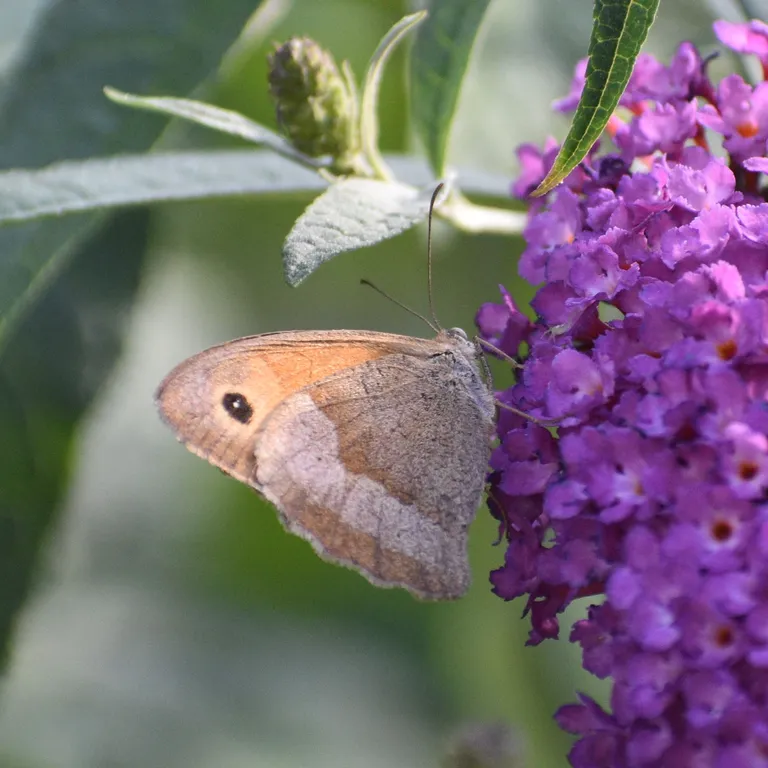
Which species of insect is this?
Maniola jurtina
